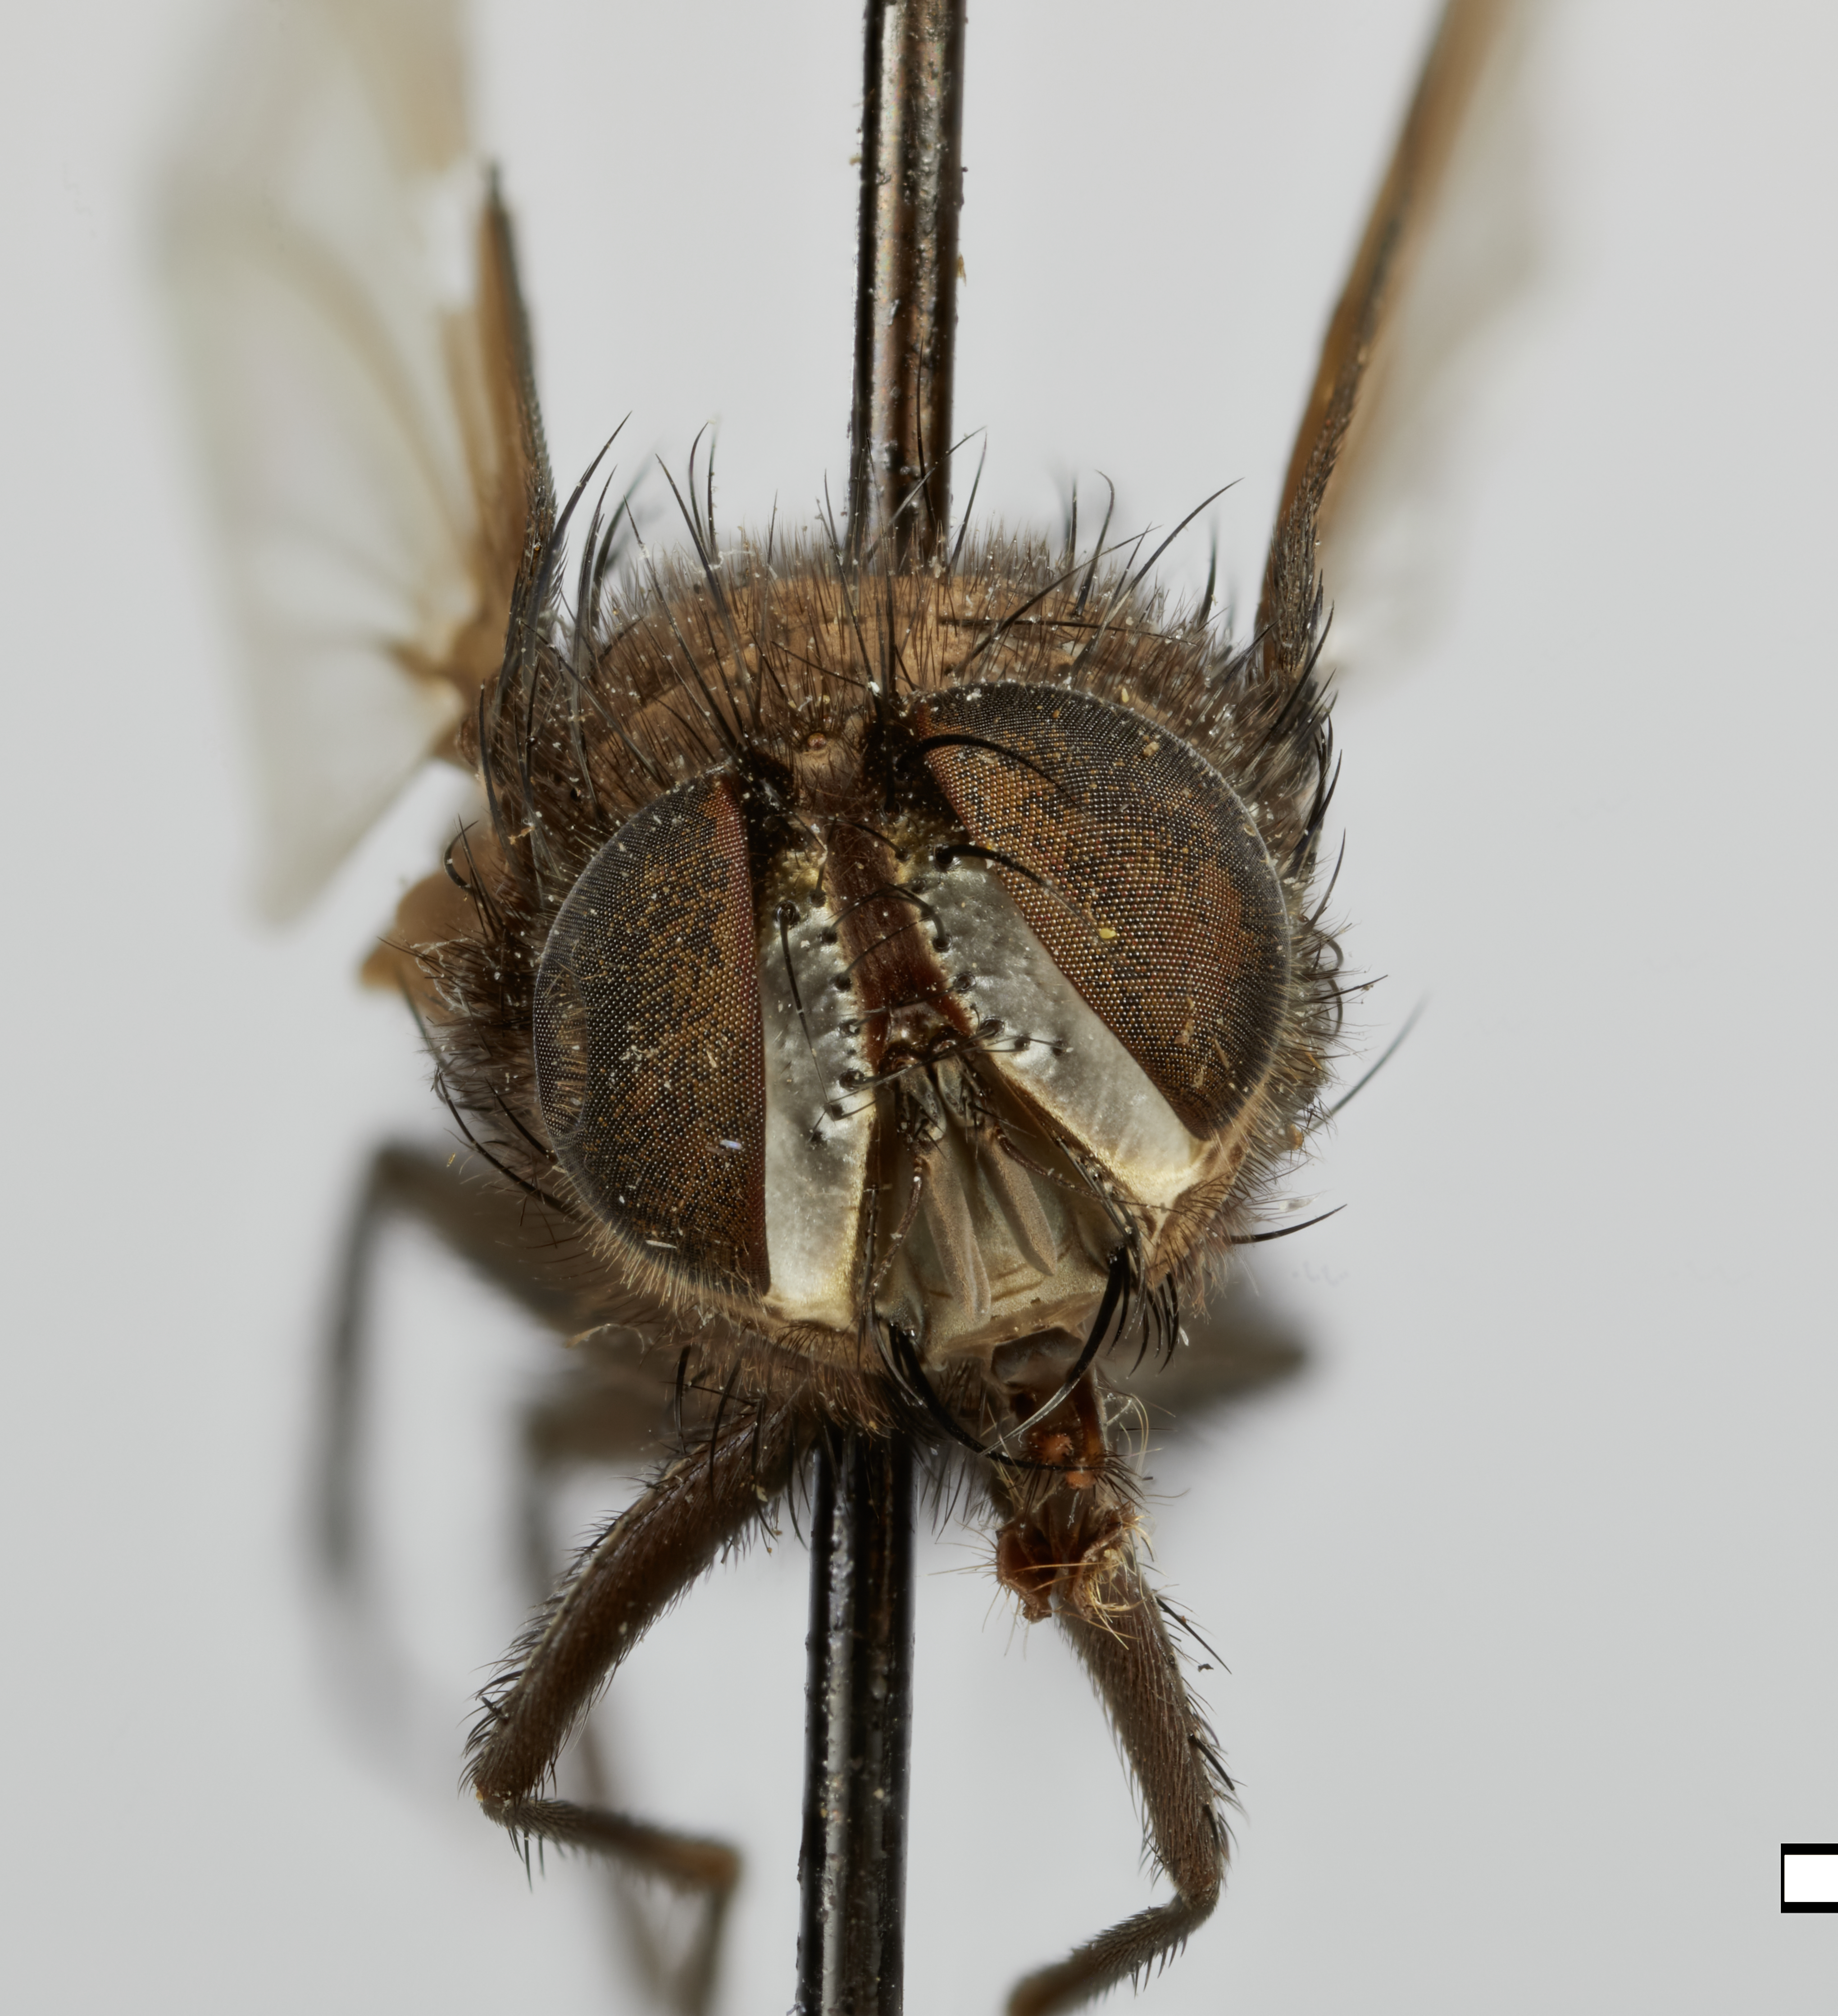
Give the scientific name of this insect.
Hemiargyra nigra
